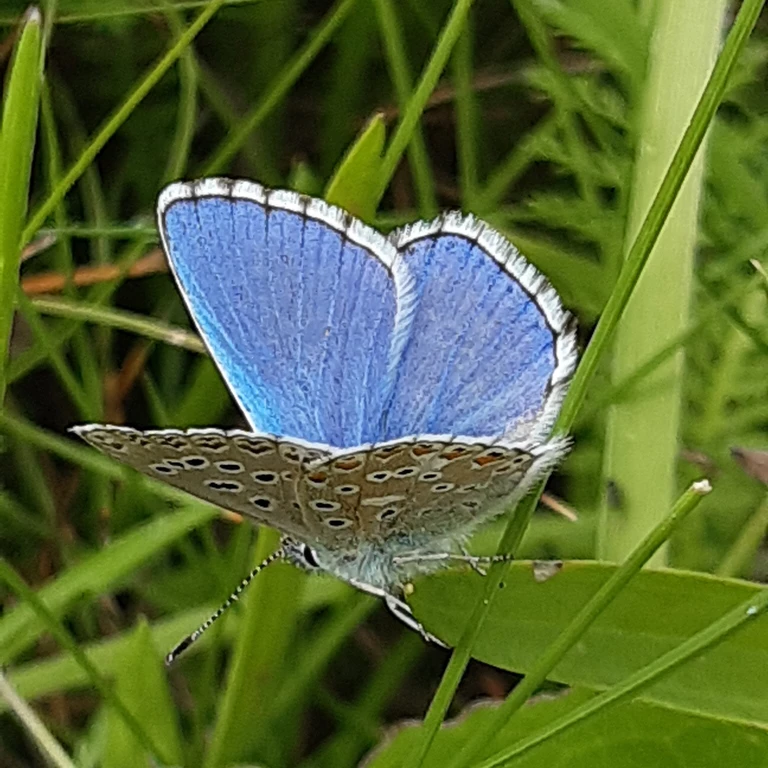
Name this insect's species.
Lysandra bellargus
